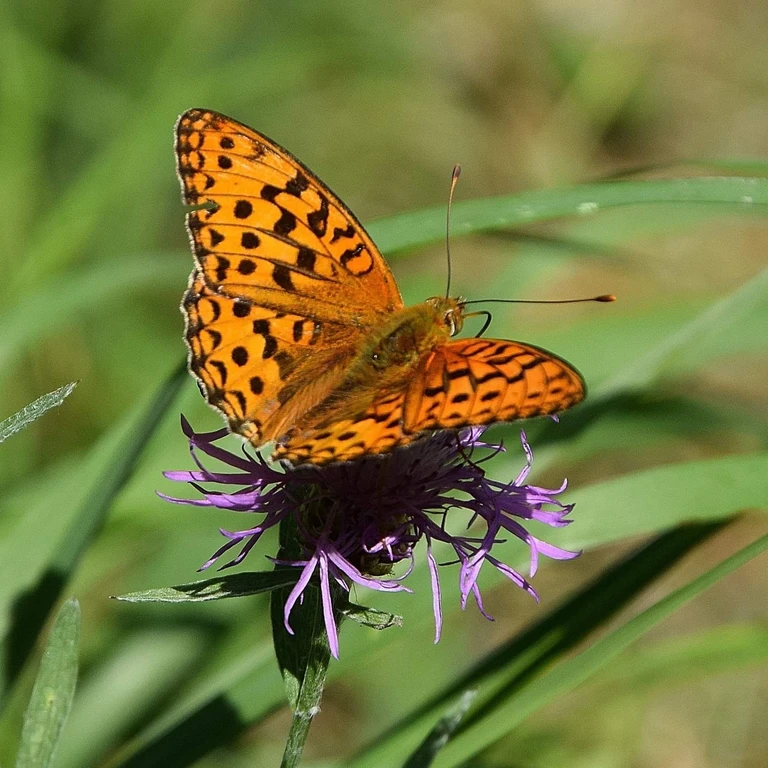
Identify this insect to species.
Fabriciana adippe
